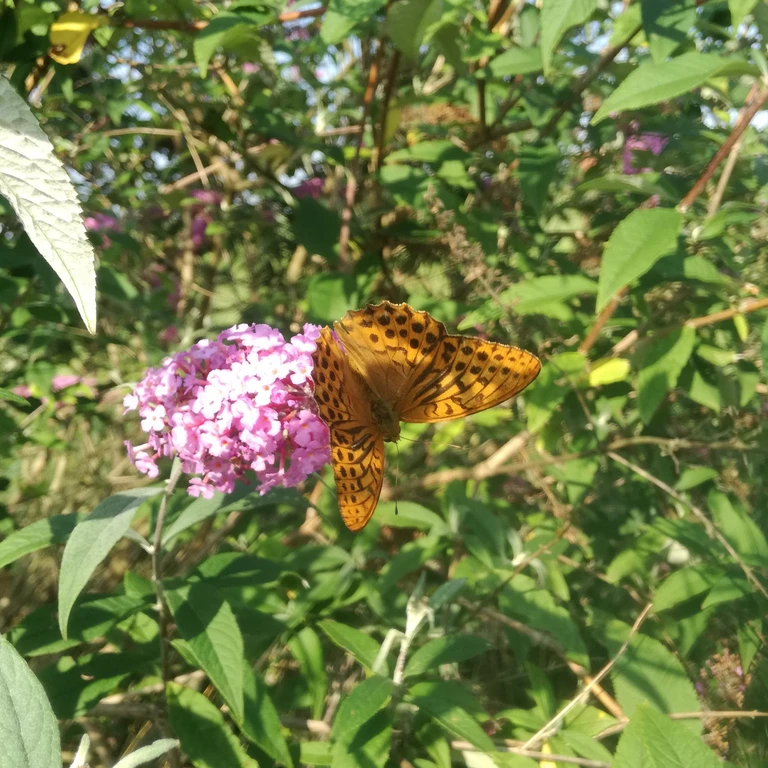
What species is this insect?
Argynnis paphia
